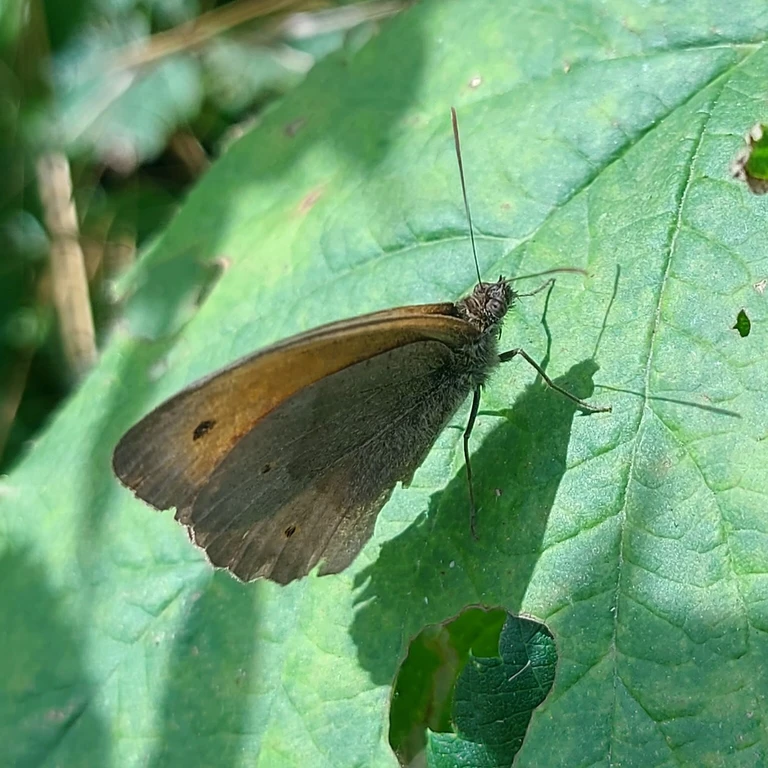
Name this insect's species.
Maniola jurtina
